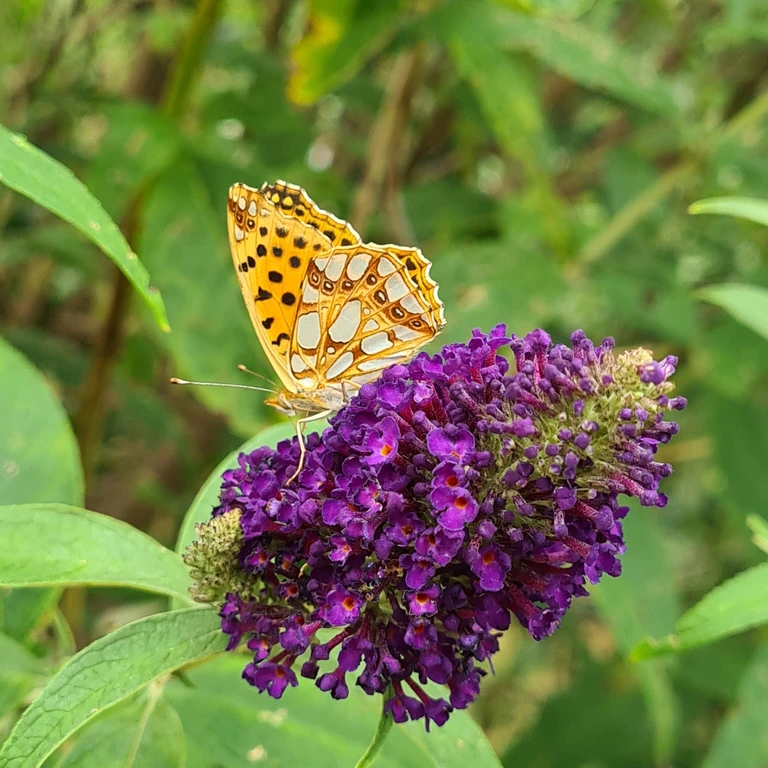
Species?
Issoria lathonia
